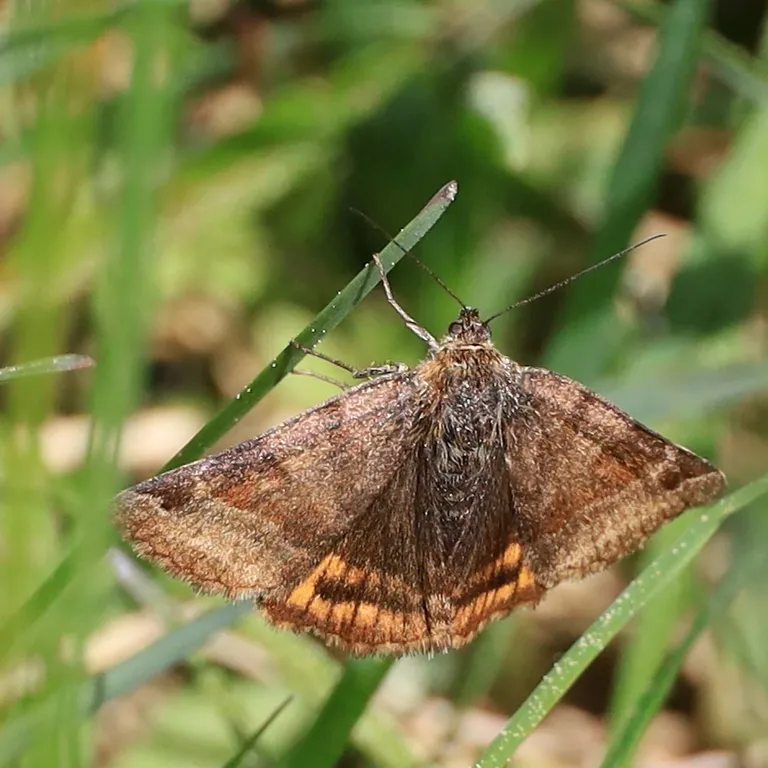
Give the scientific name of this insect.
Euclidia glyphica
